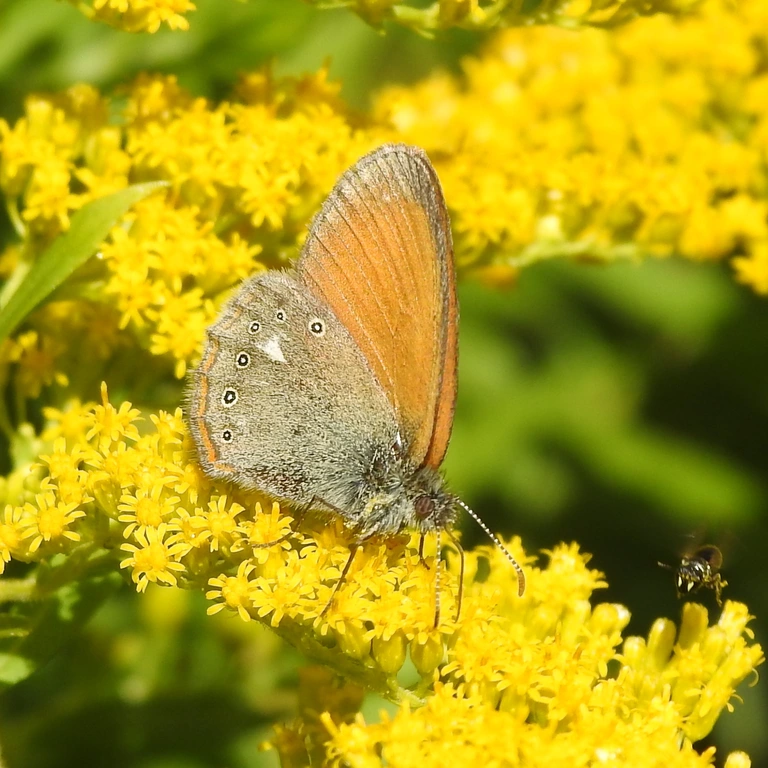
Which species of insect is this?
Coenonympha glycerion (also Coenonympha iphis)
